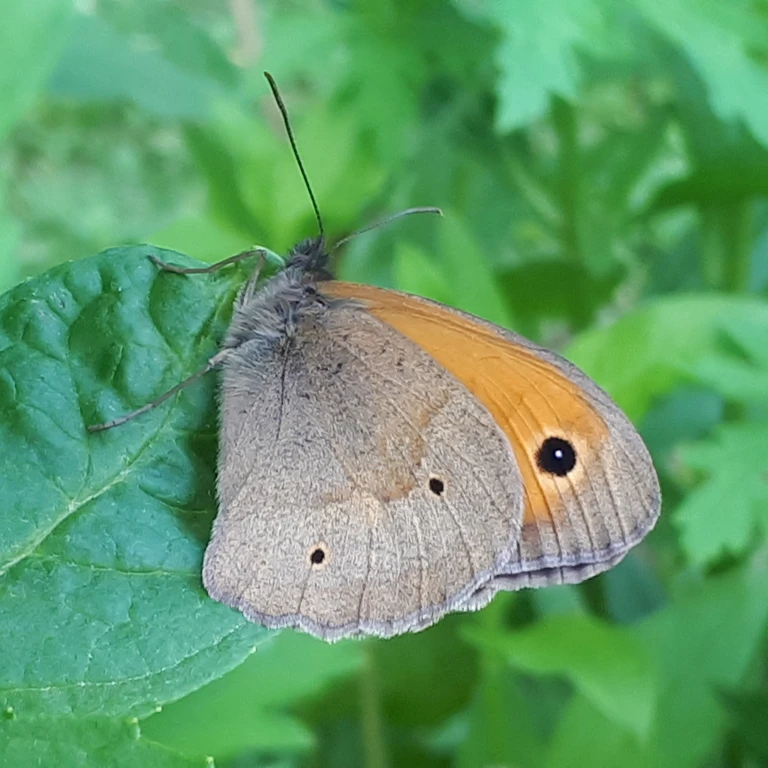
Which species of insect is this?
Maniola jurtina
